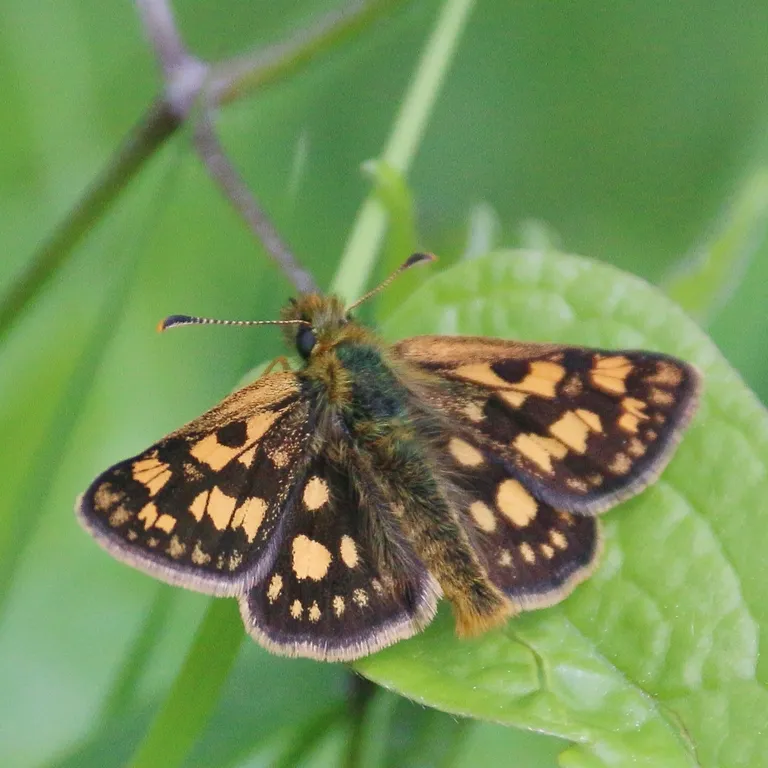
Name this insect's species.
Carterocephalus palaemon
